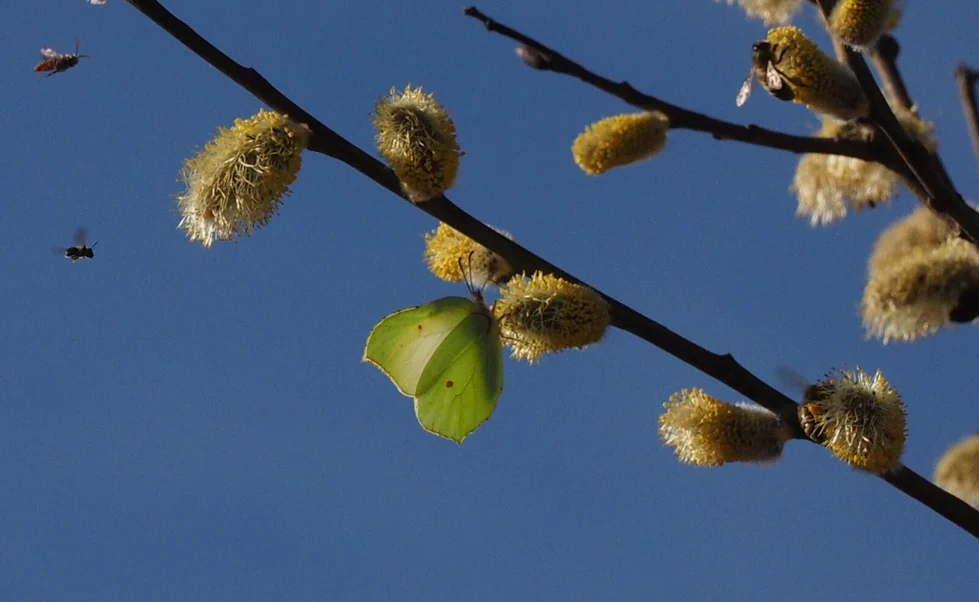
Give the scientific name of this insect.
Gonepteryx rhamni
